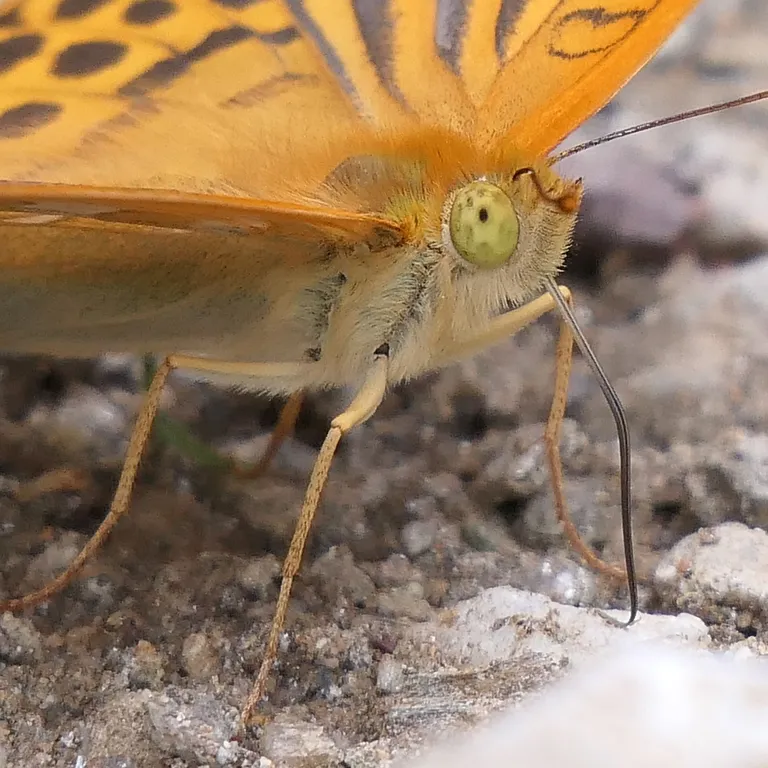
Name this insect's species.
Argynnis paphia
